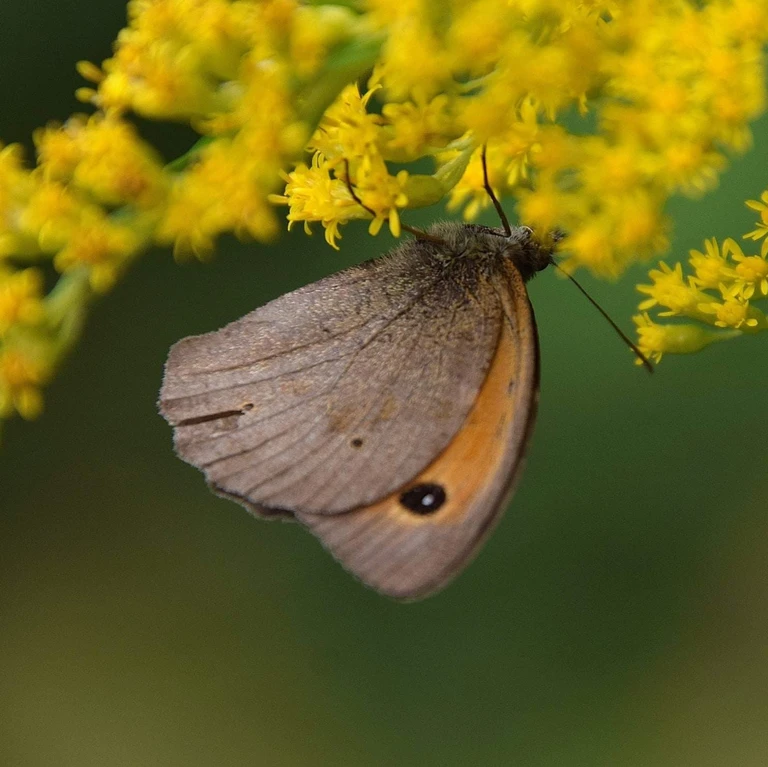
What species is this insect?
Maniola jurtina
